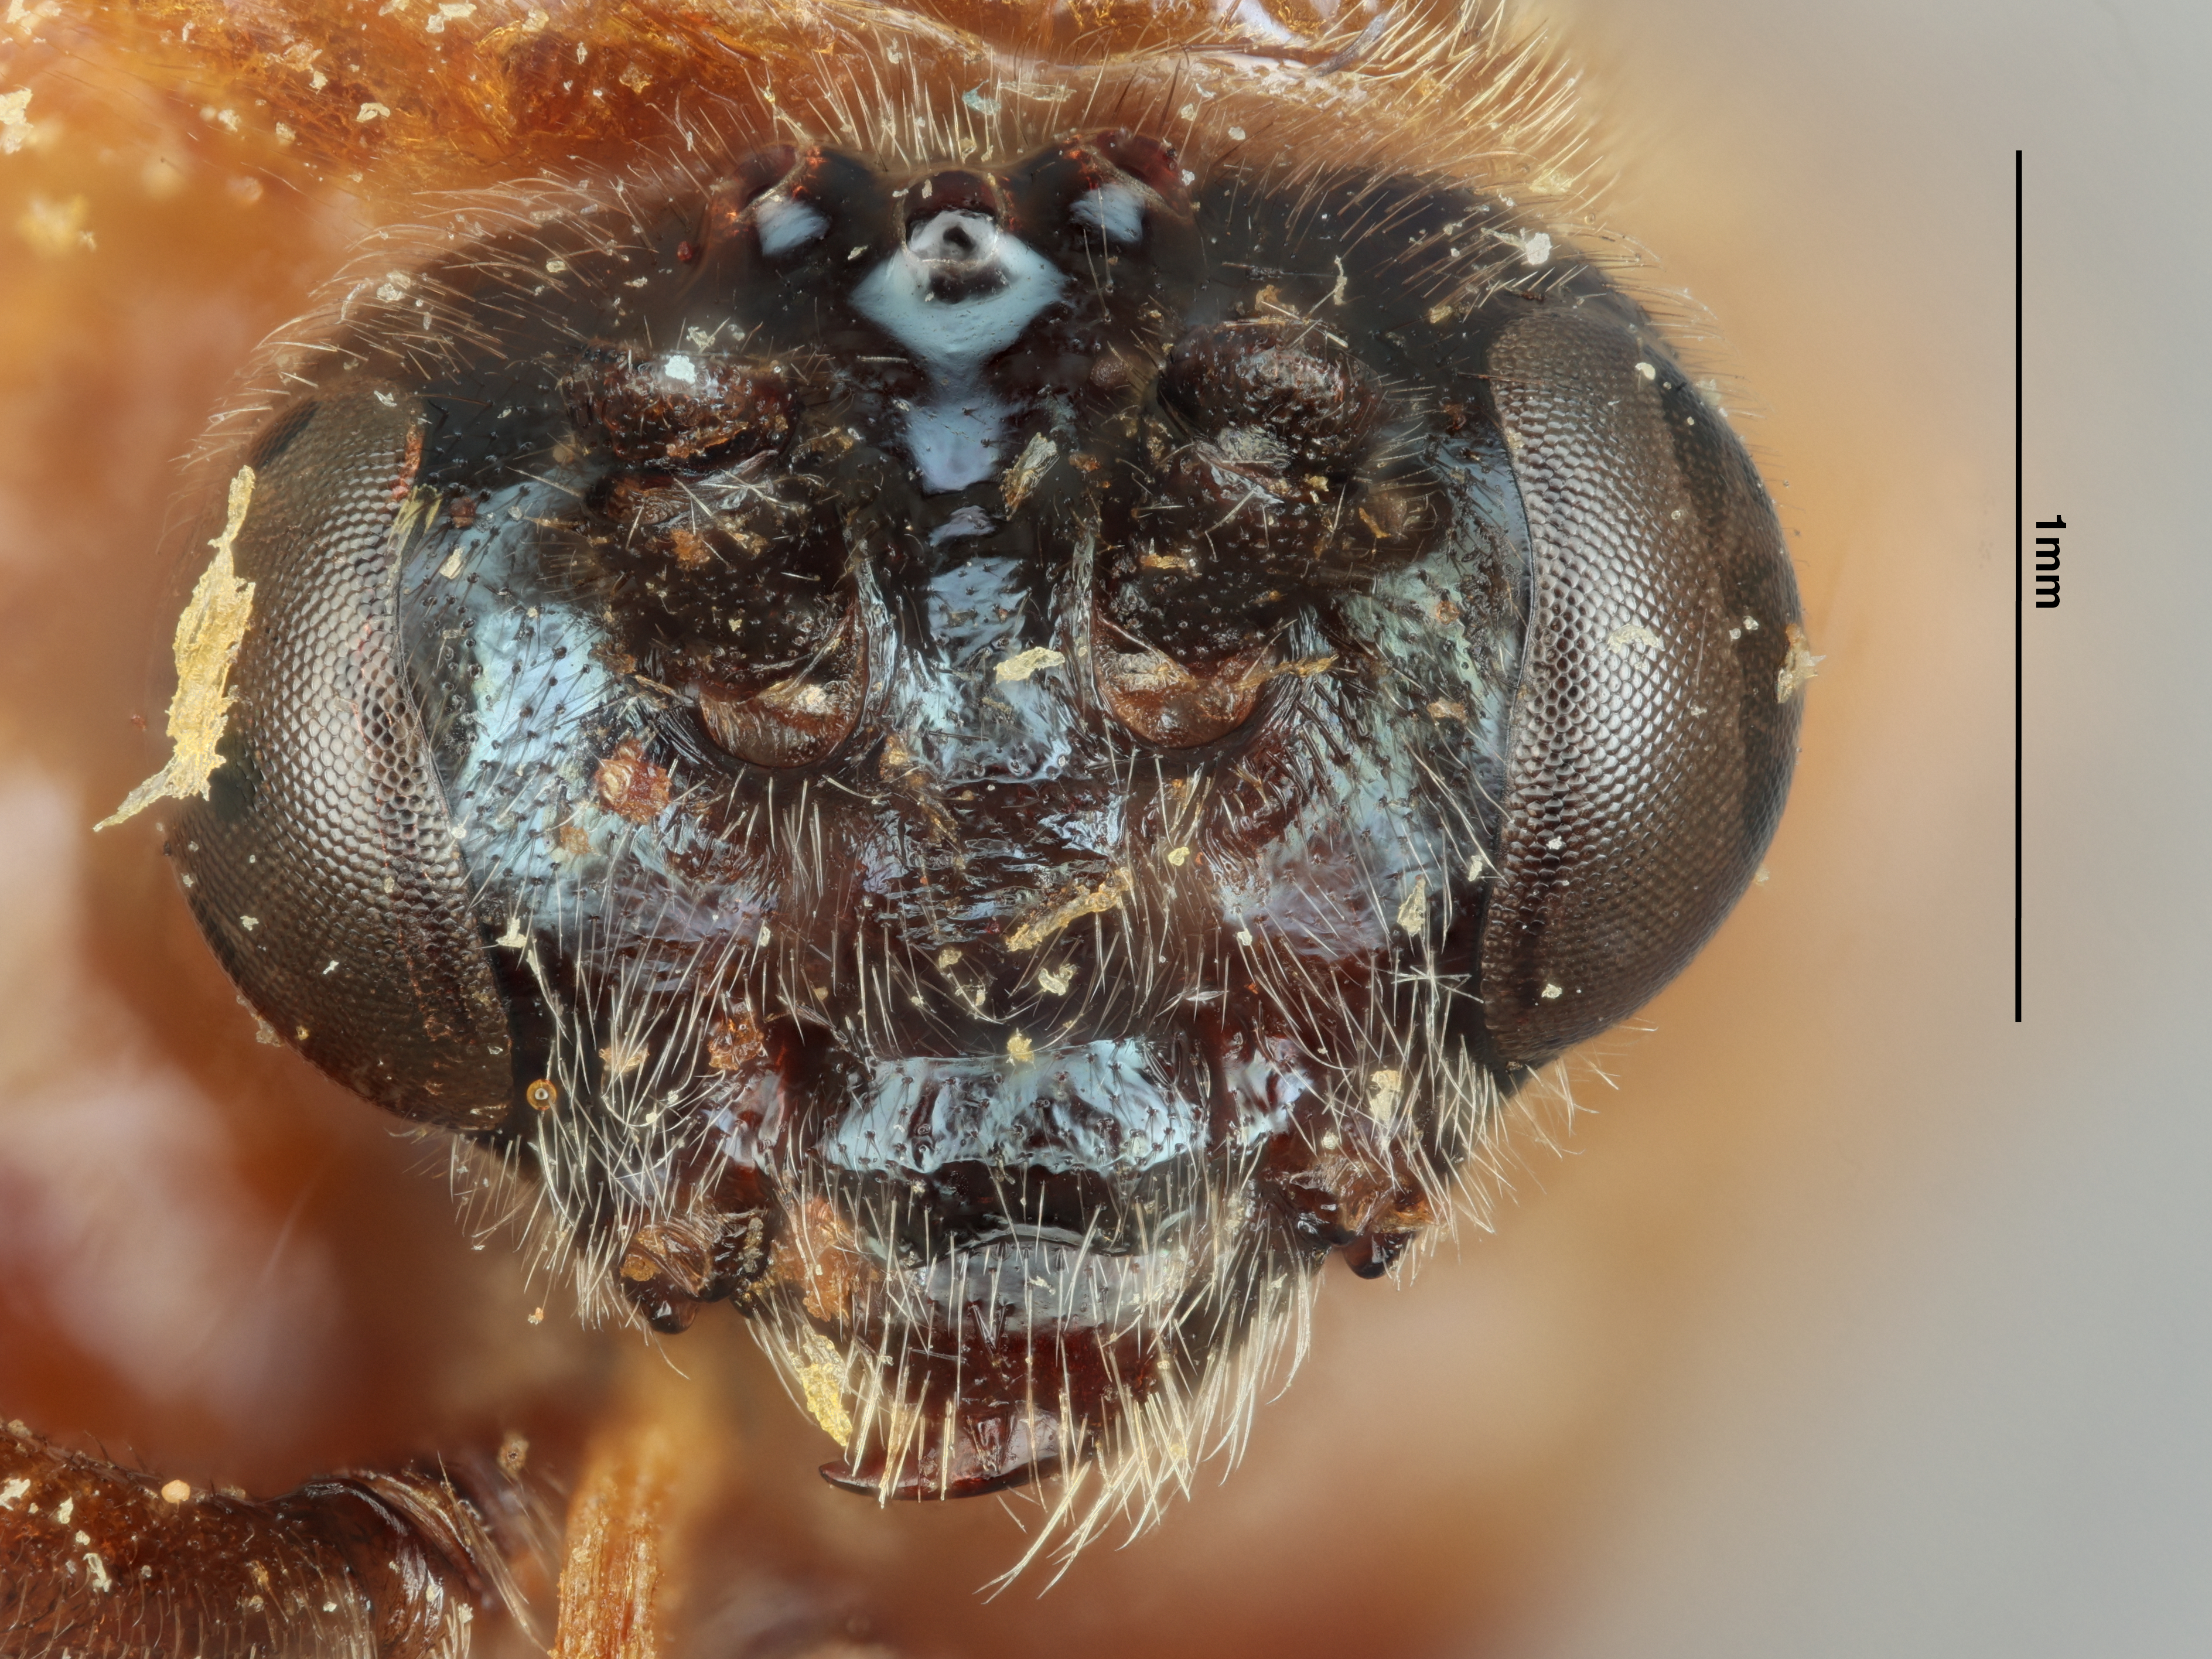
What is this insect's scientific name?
Tanyphatnidea microcephala
